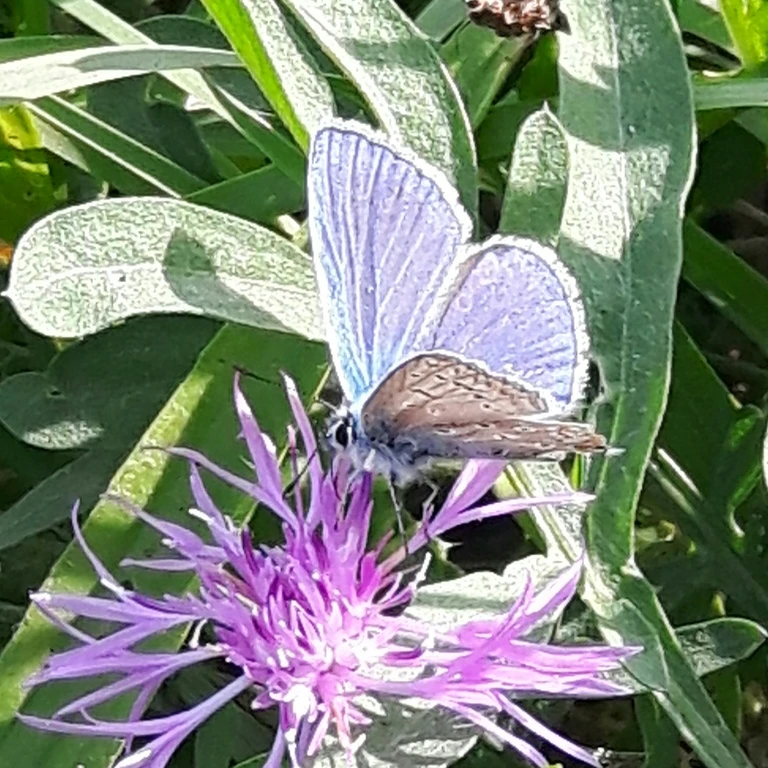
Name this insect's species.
Polyommatus icarus
